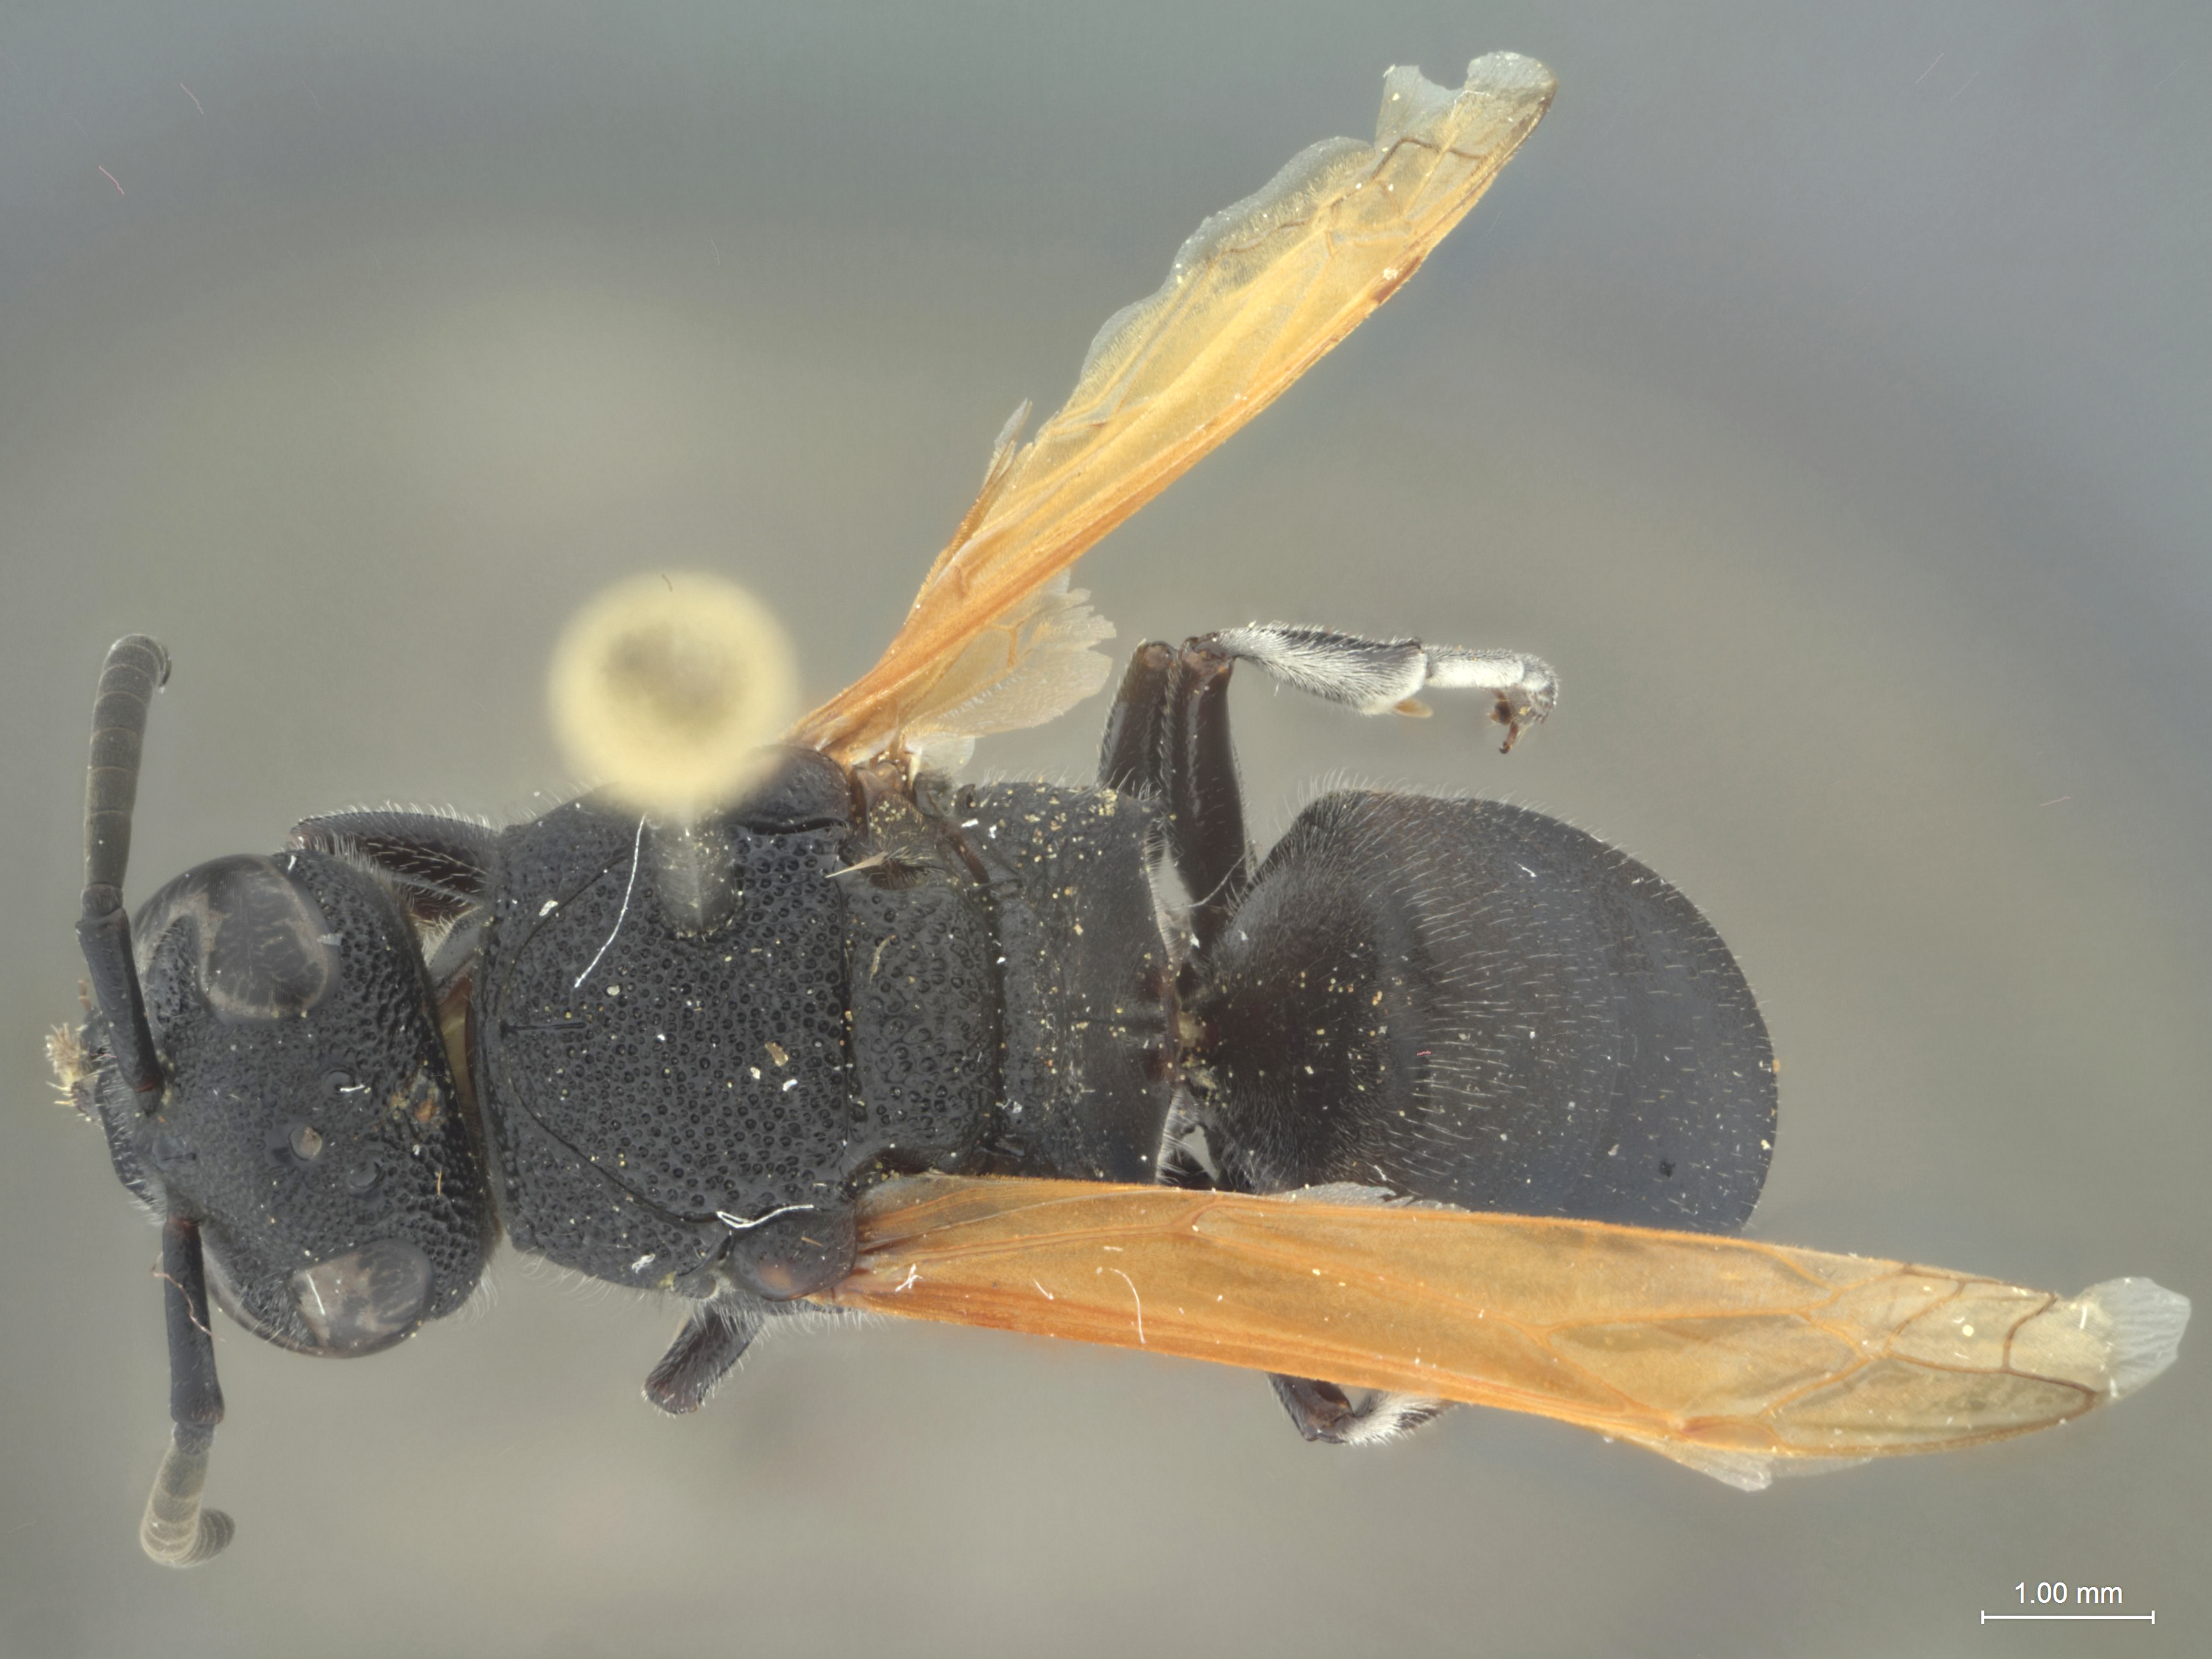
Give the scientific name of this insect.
Pachodynerus linda
